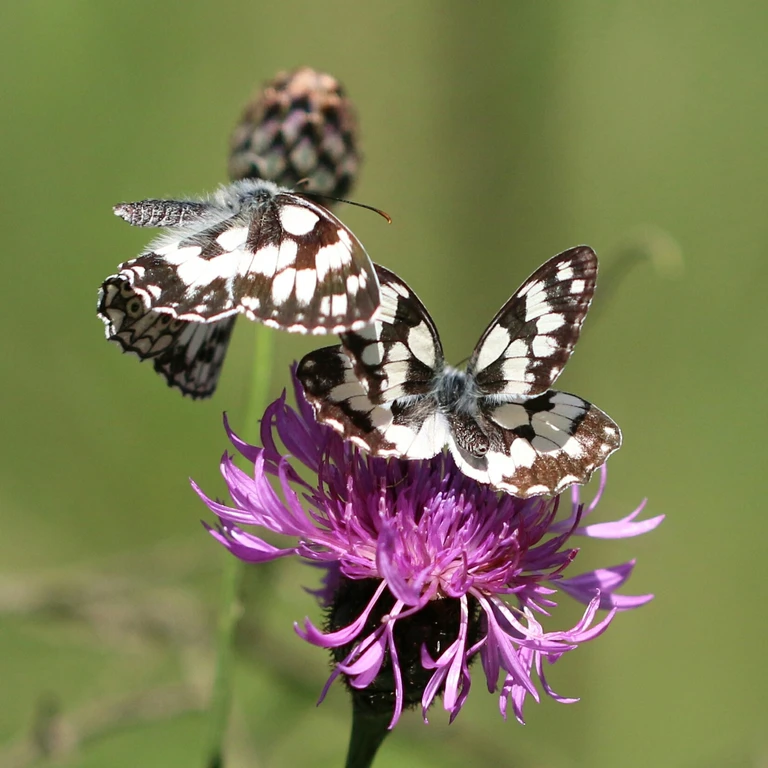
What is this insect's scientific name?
Melanargia galathea
